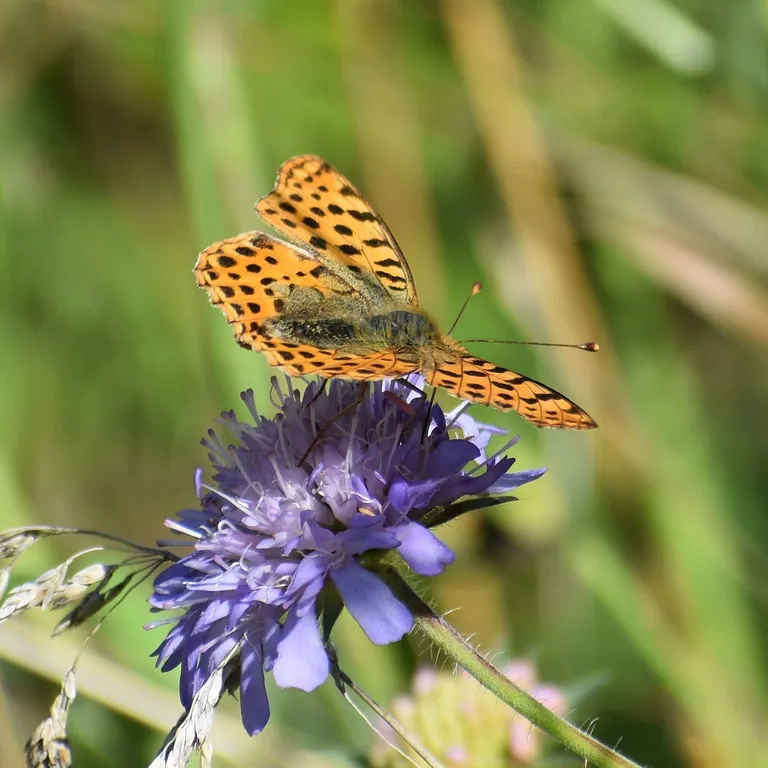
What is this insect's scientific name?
Issoria lathonia
